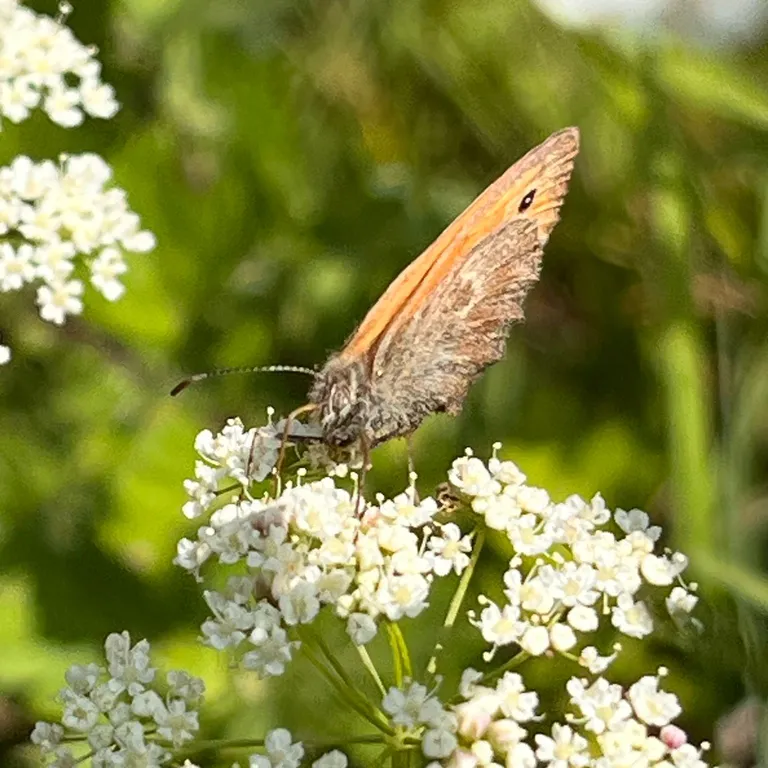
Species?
Coenonympha pamphilus
